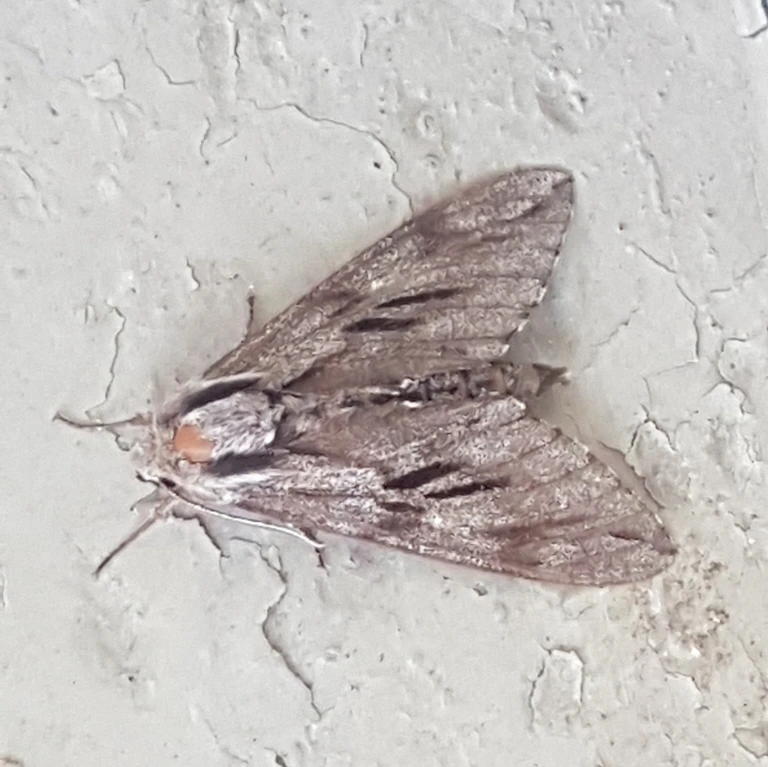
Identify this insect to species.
Sphinx pinastri
